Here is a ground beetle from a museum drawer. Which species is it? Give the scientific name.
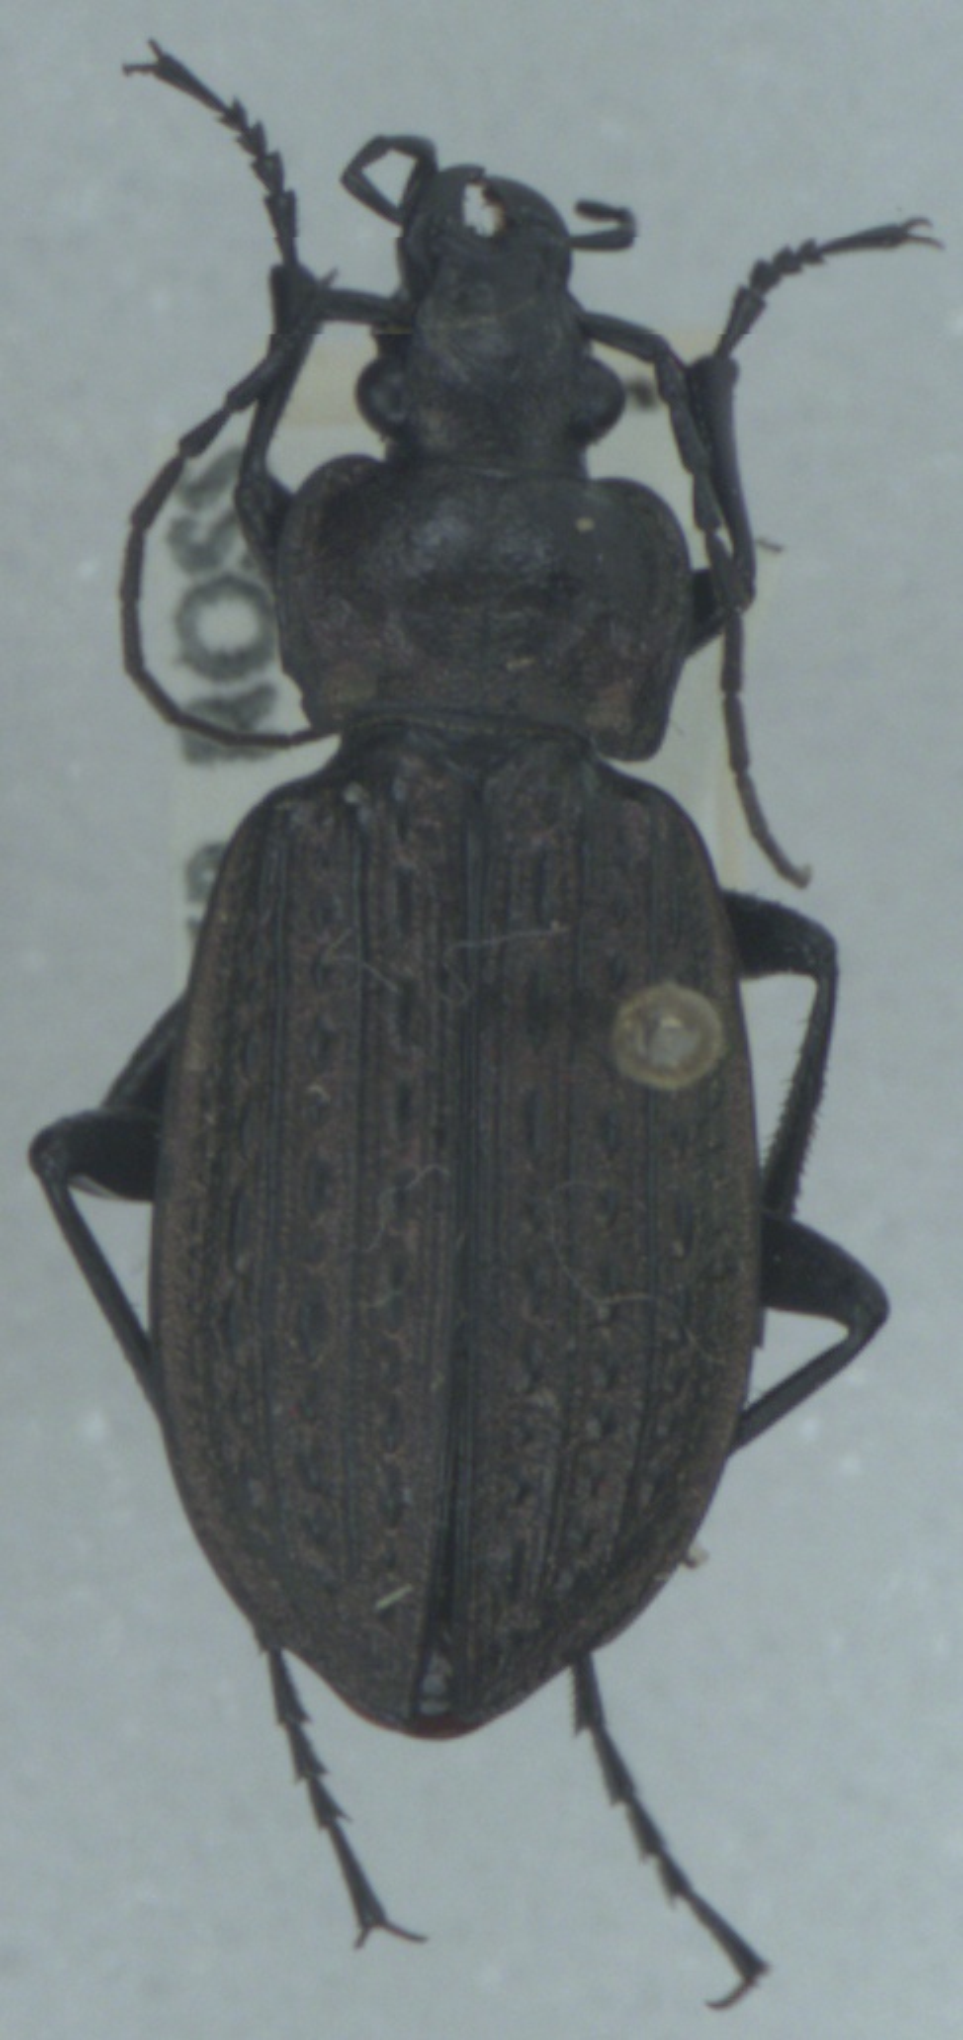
Carabus granulatus
